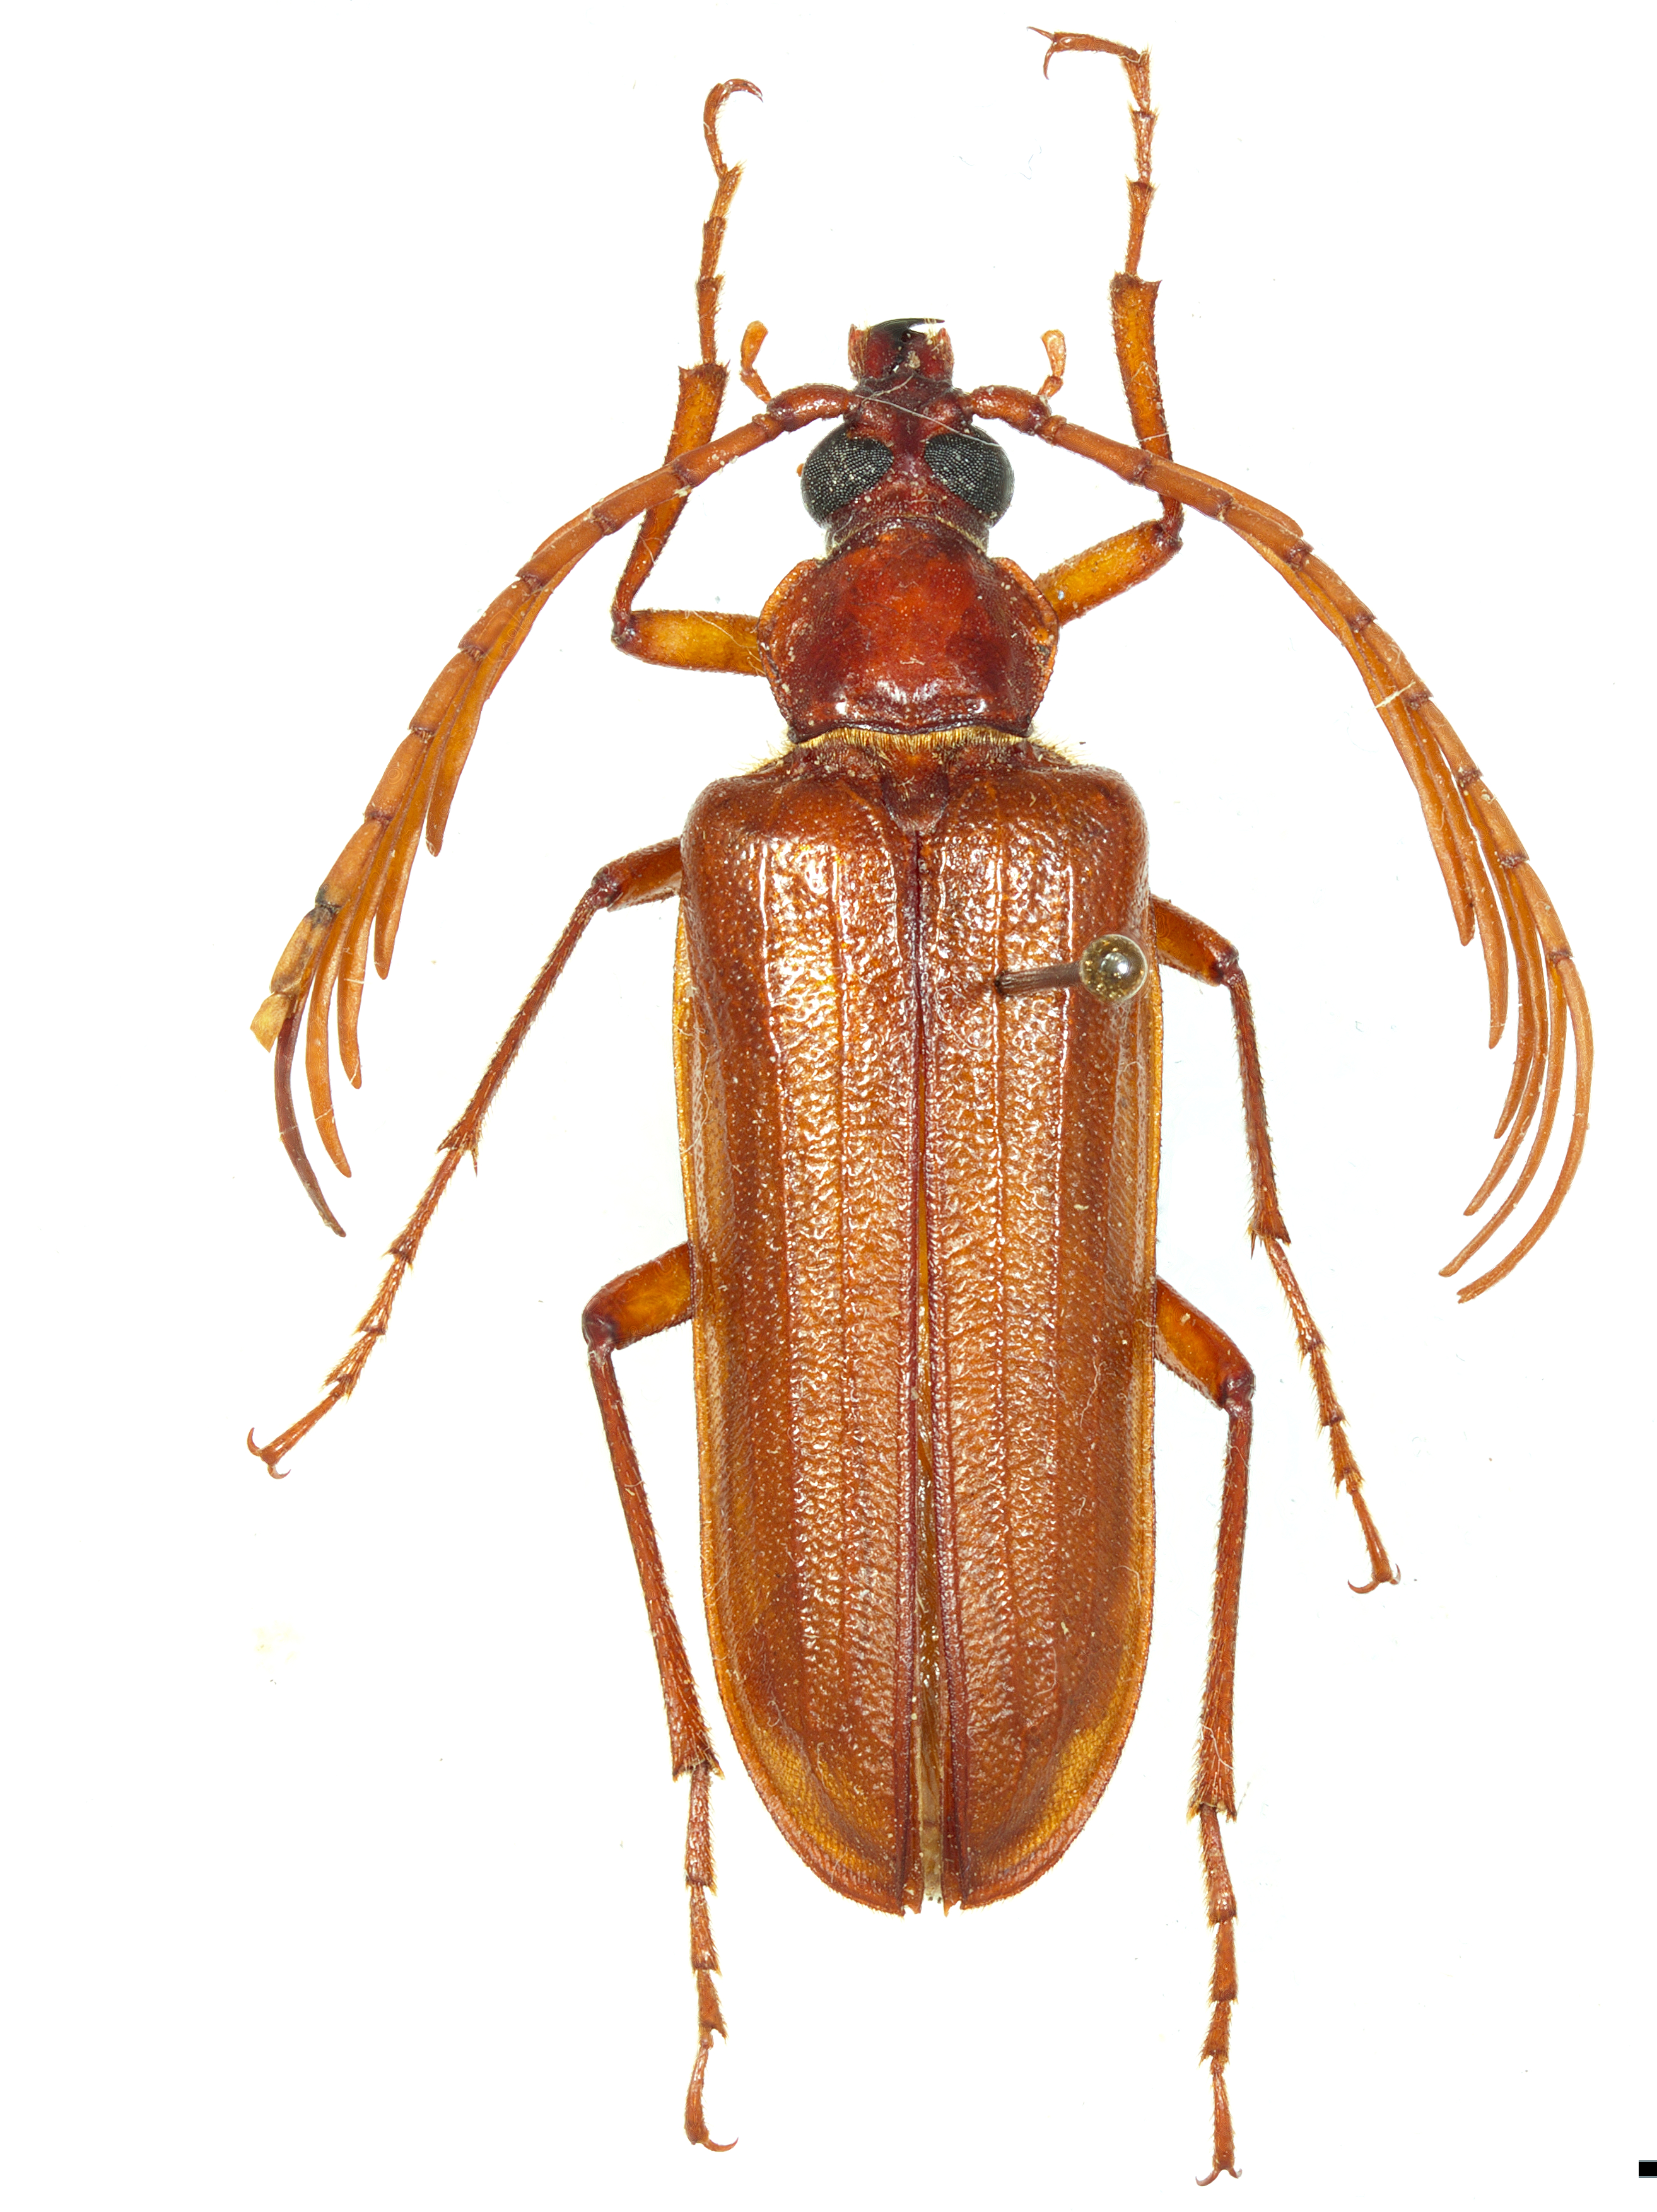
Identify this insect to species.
Pathocerus wagneri
